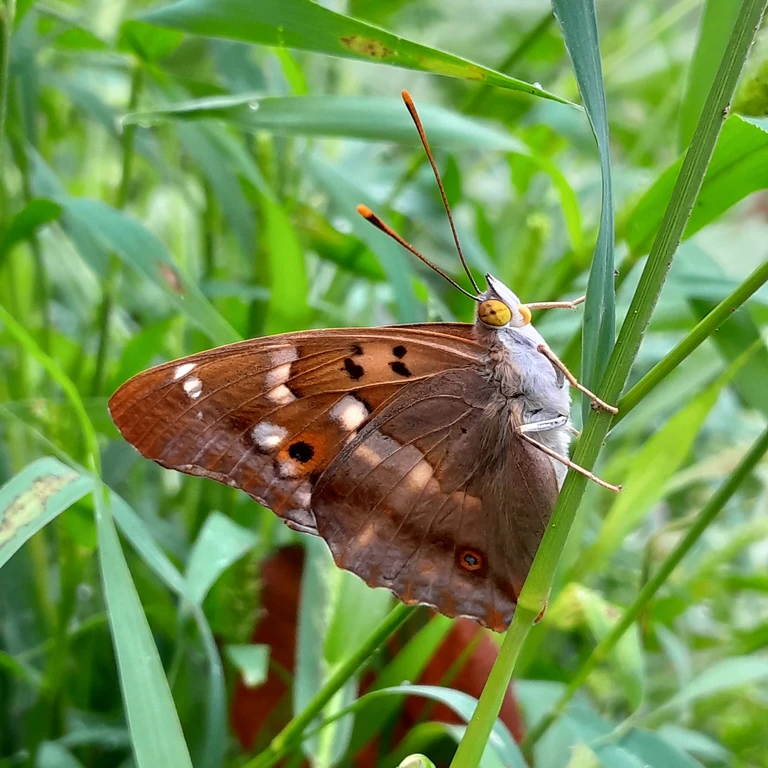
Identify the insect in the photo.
Apatura ilia
